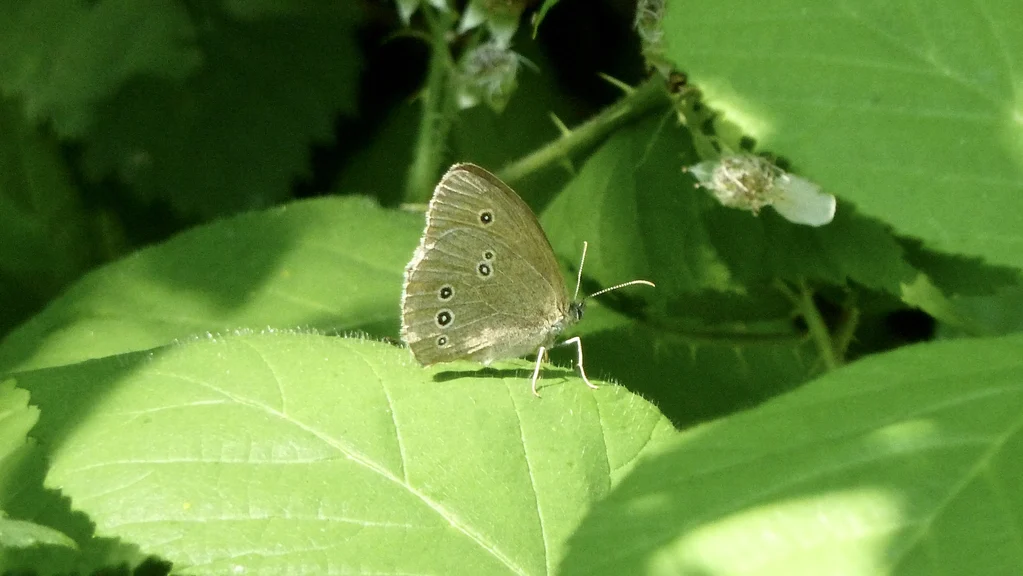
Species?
Aphantopus hyperantus
